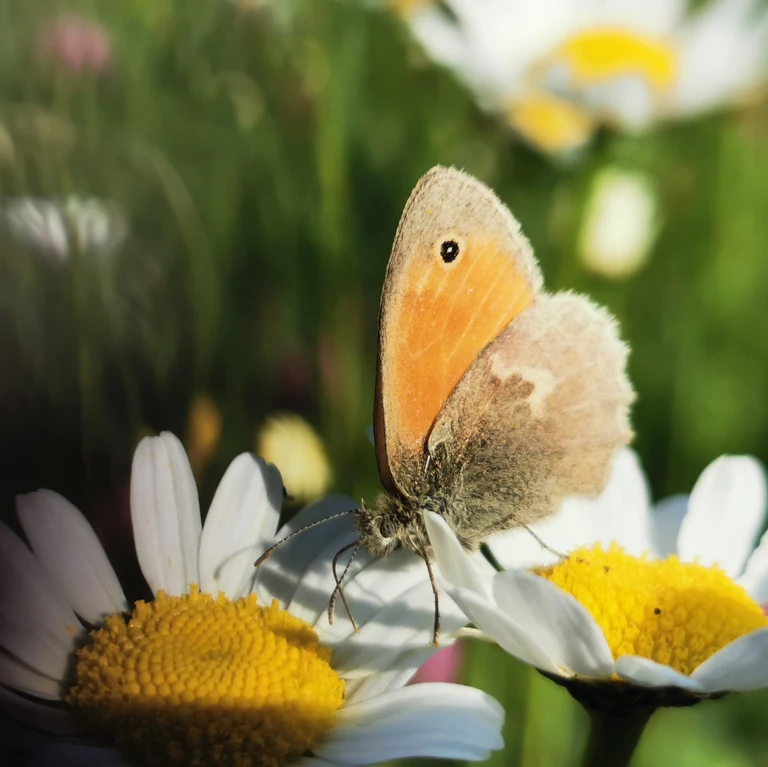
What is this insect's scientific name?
Coenonympha pamphilus
